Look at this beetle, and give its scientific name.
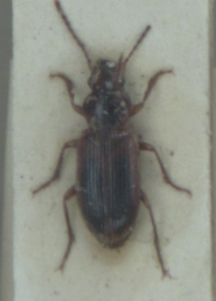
Dicheirotrichus gustavii
